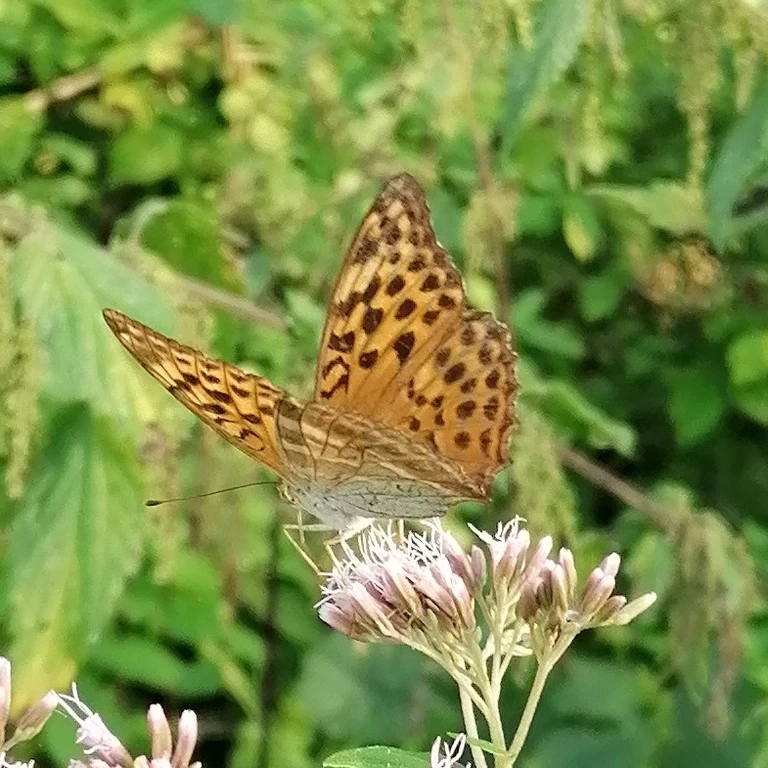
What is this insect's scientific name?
Argynnis paphia
